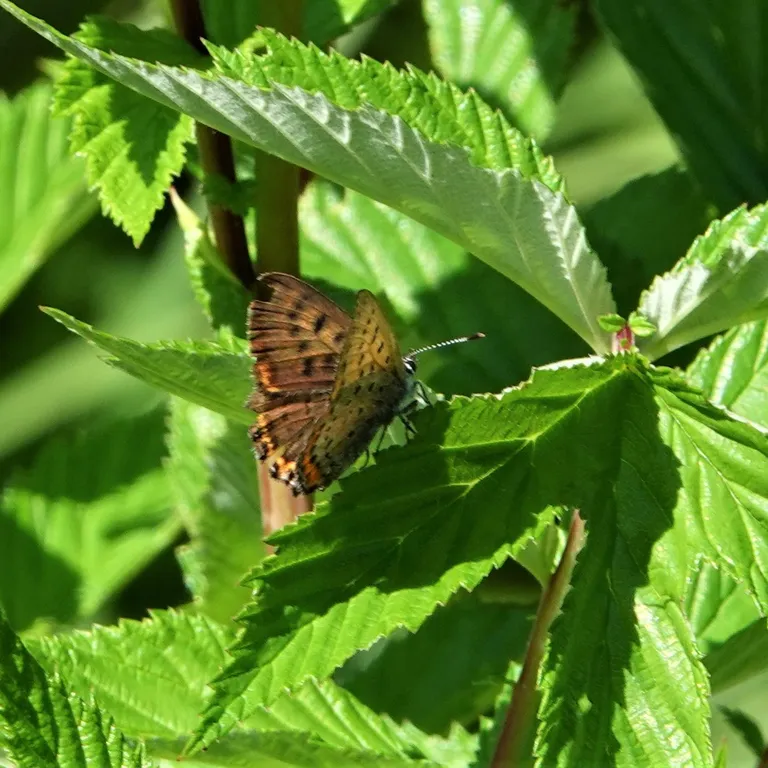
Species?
Lycaena helle (also Helleia helle)
